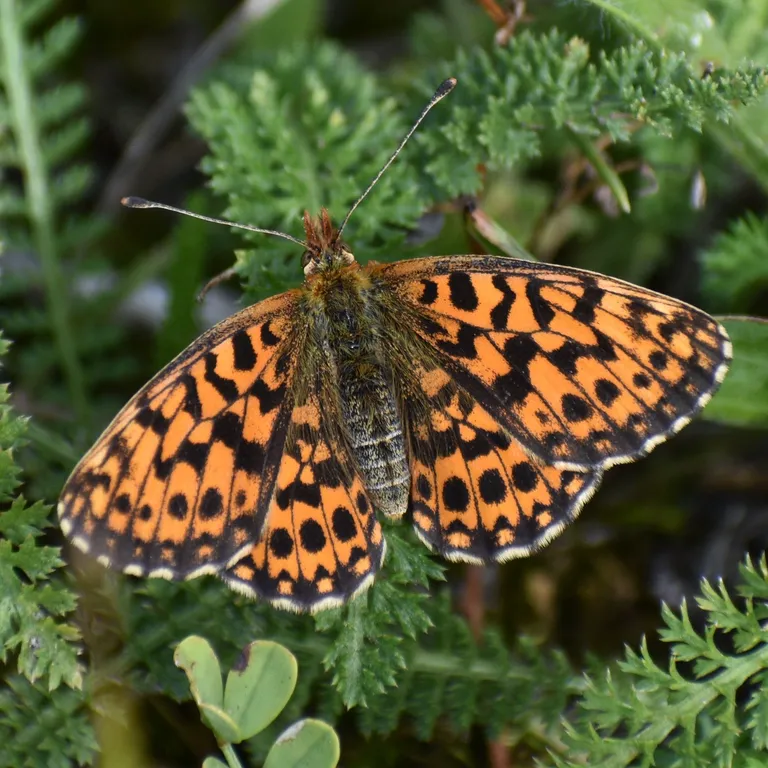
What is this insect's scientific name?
Boloria dia
